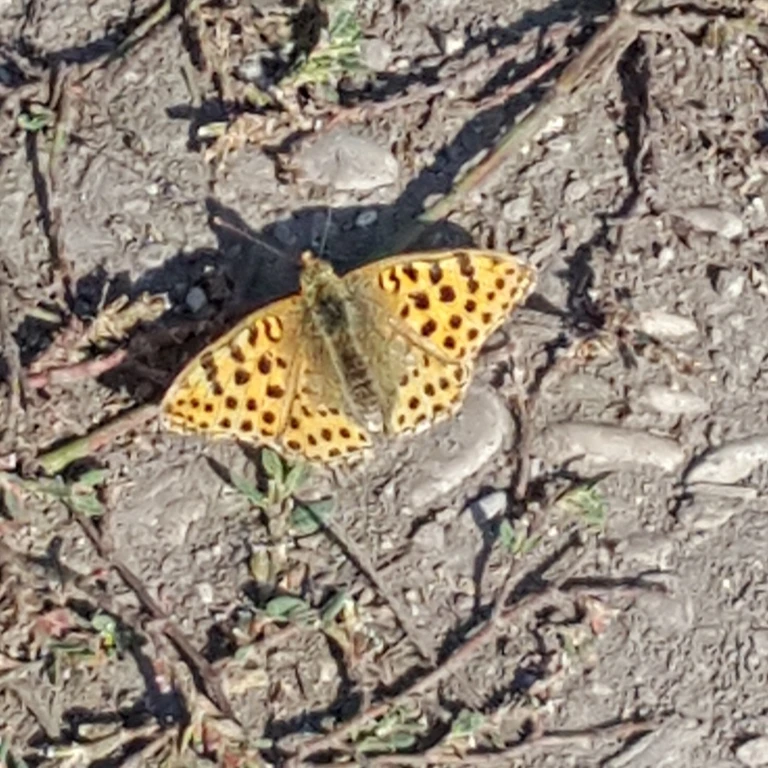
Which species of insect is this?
Issoria lathonia
